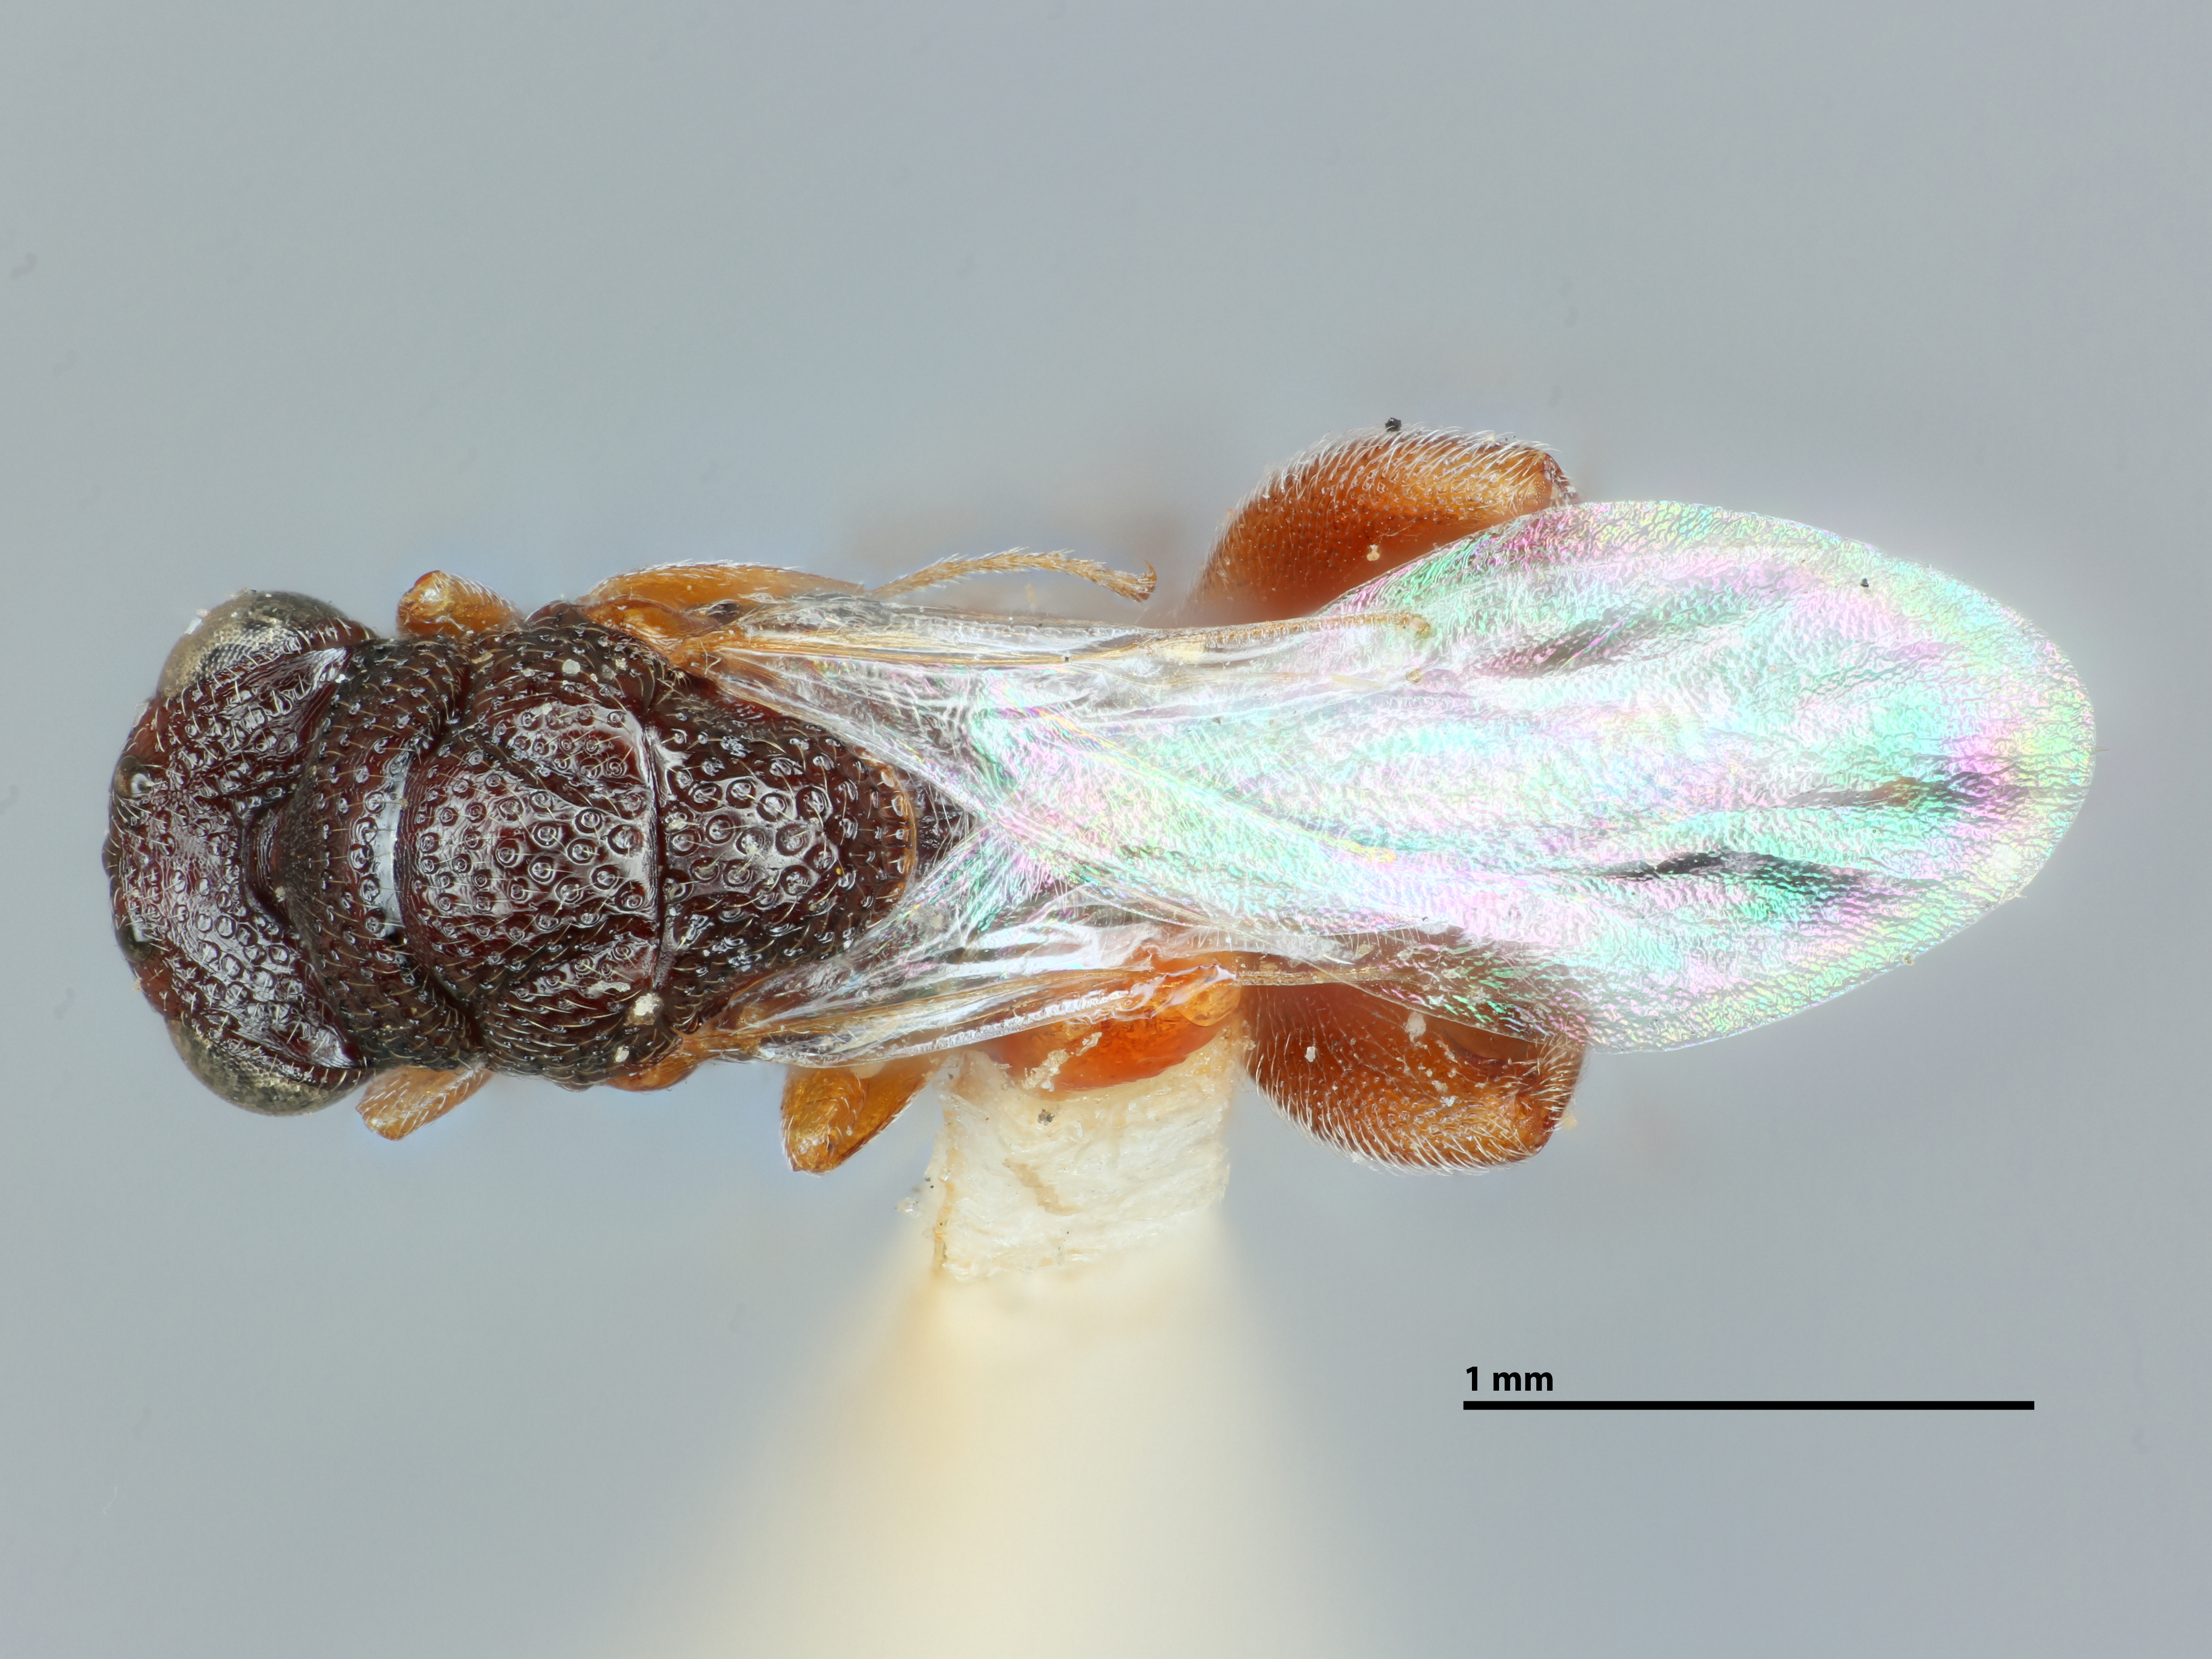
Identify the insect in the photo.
Anacryptus koebelei
